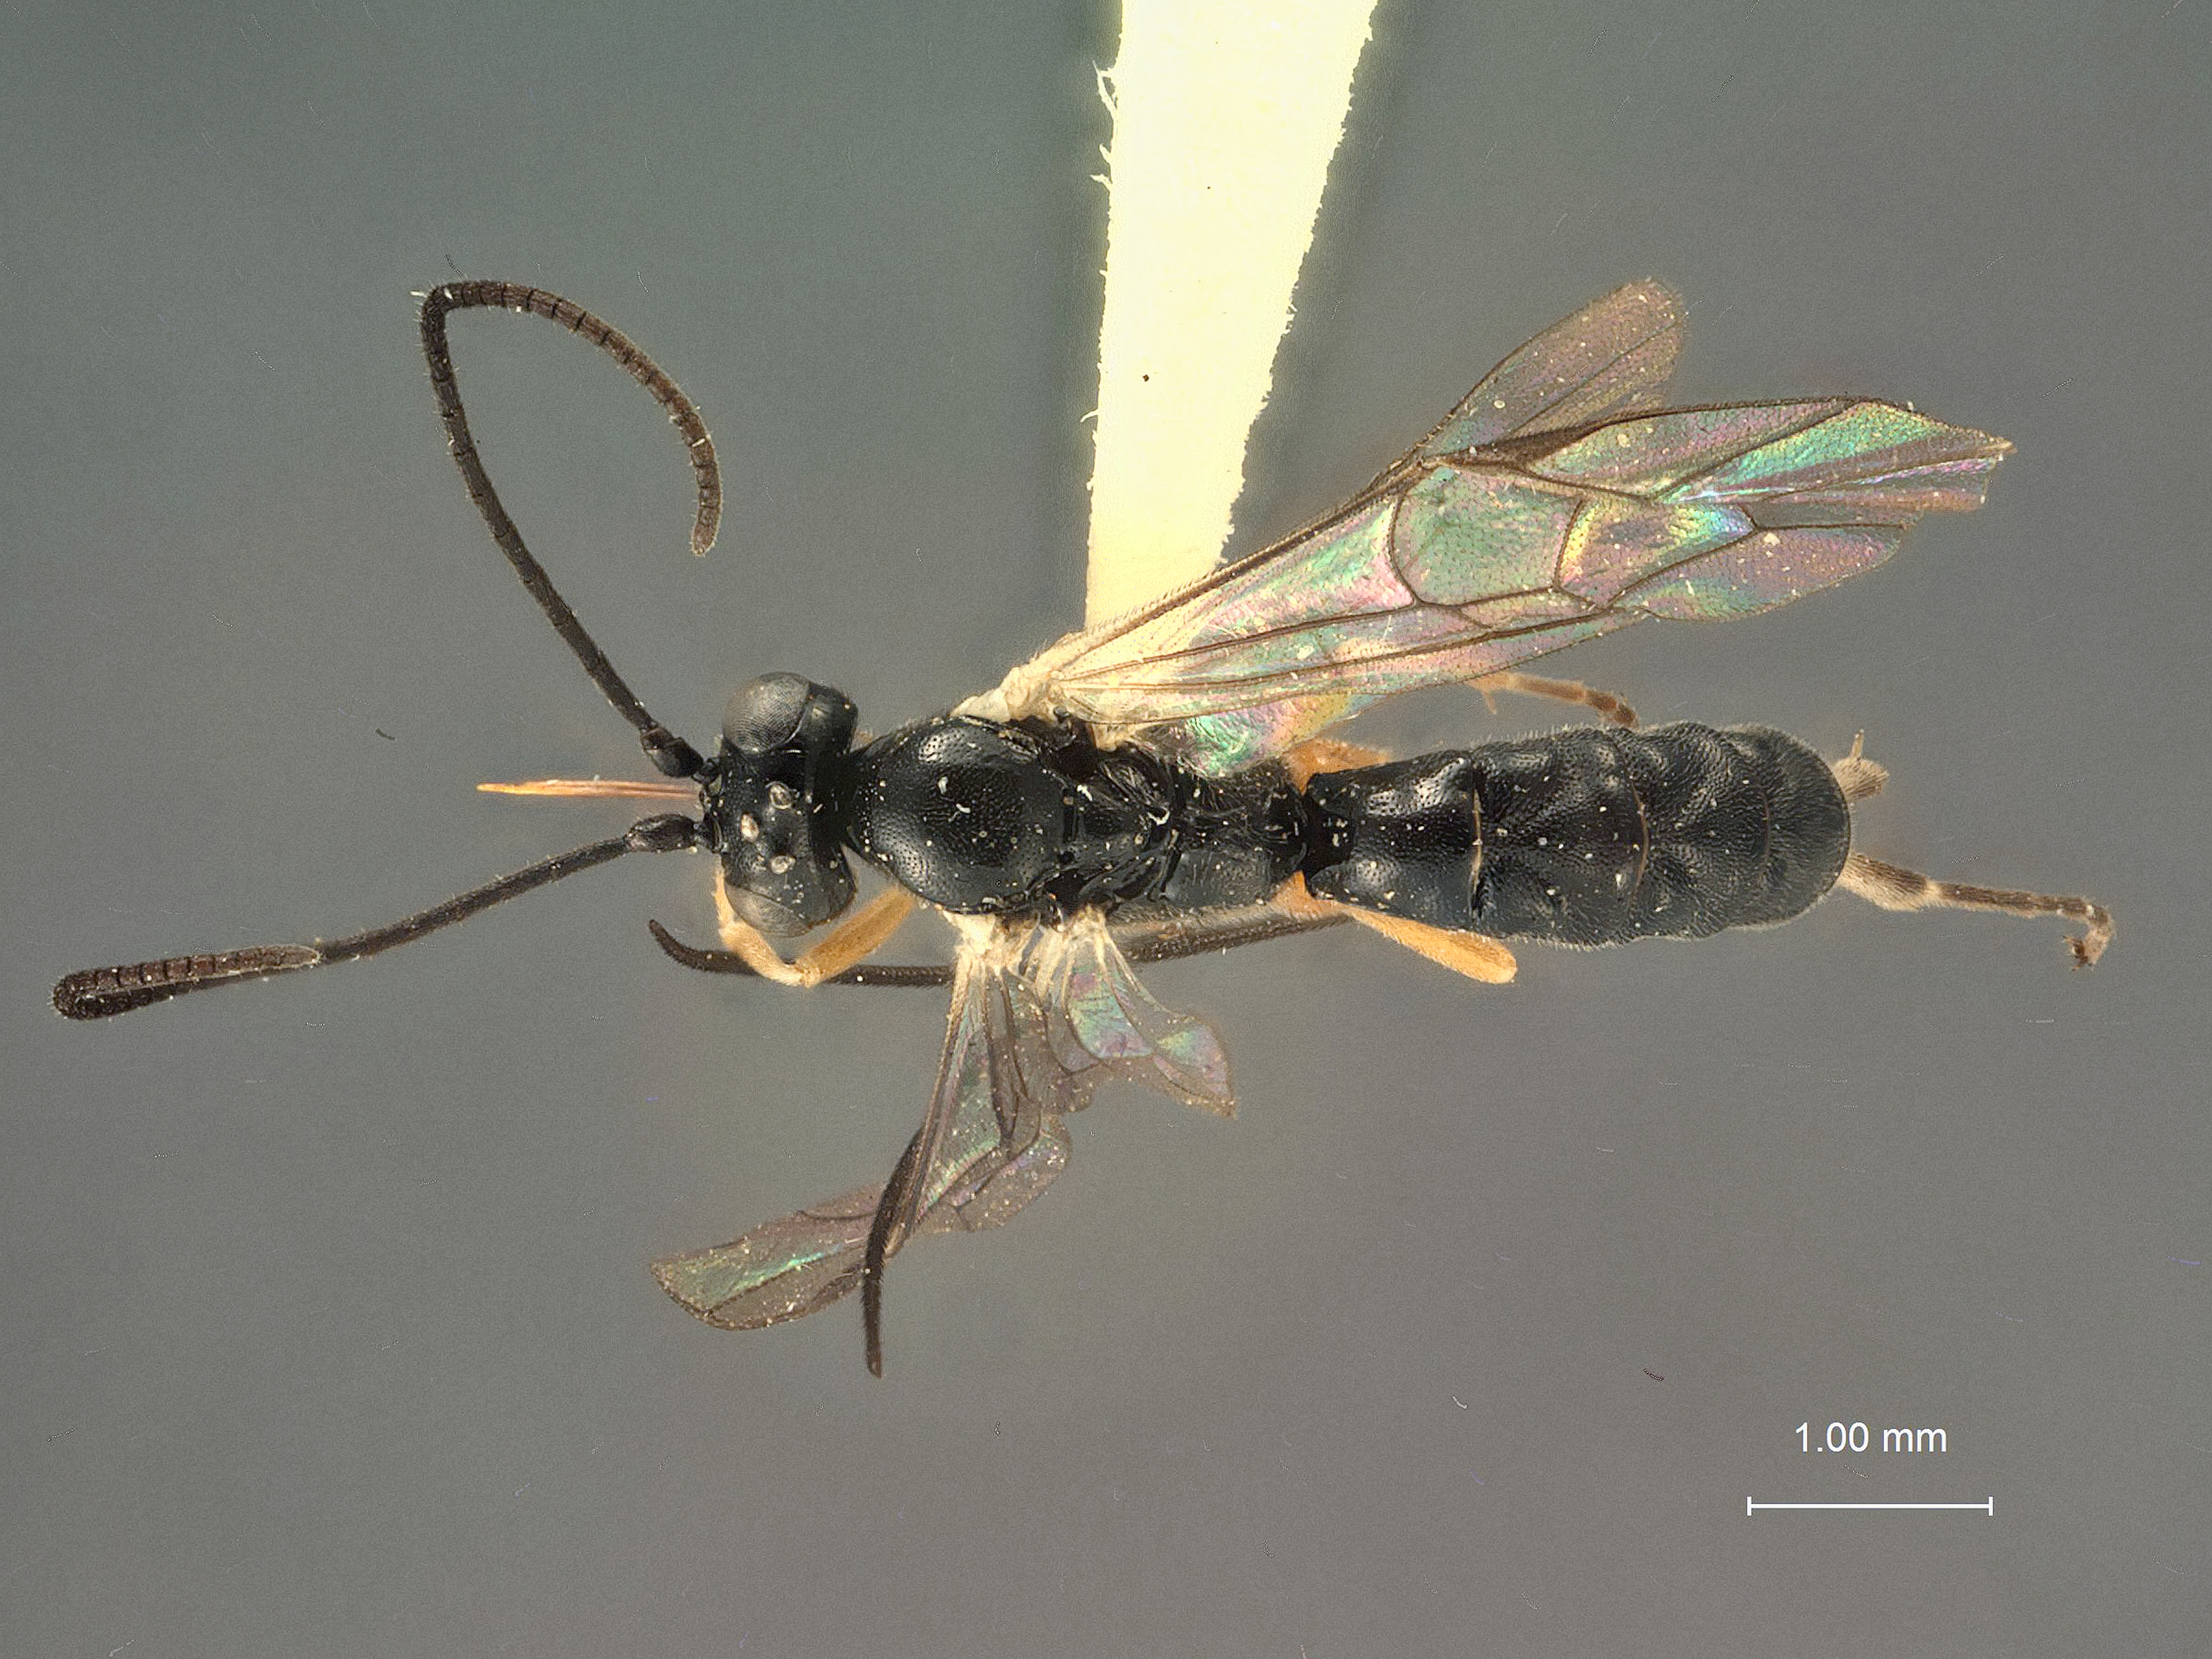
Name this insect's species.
Glypta hondoana
